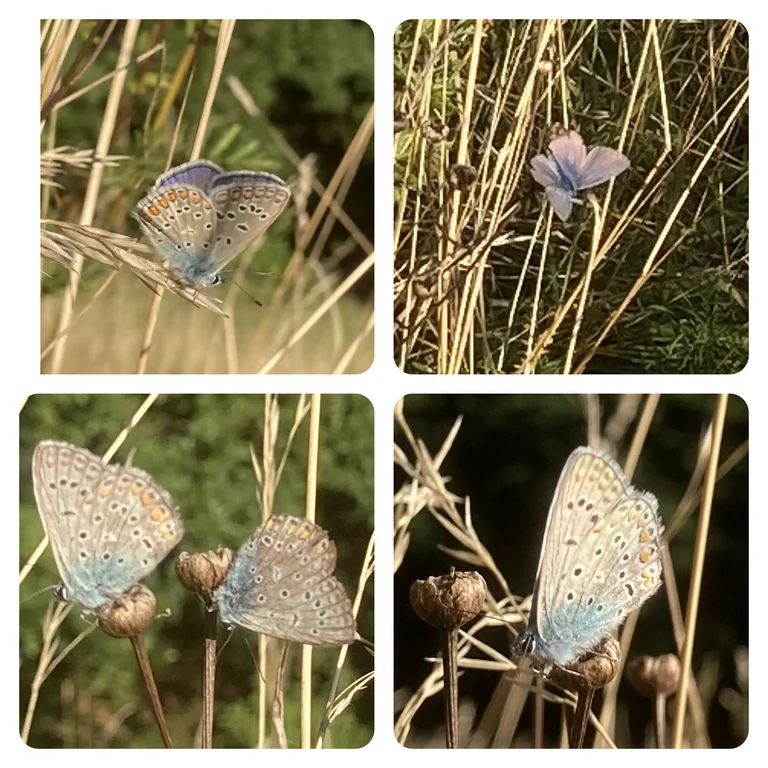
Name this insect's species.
Polyommatus icarus
